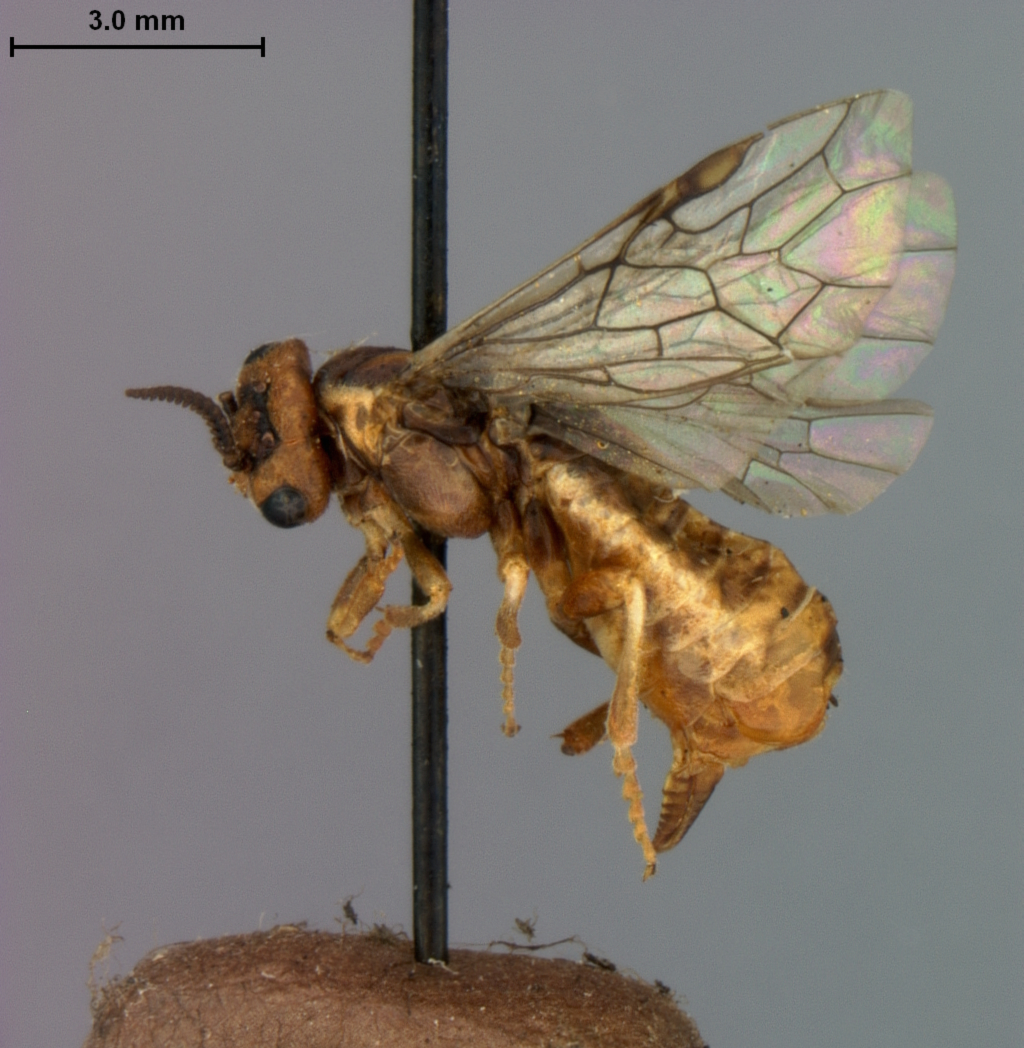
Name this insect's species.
Neodiprion affinis
